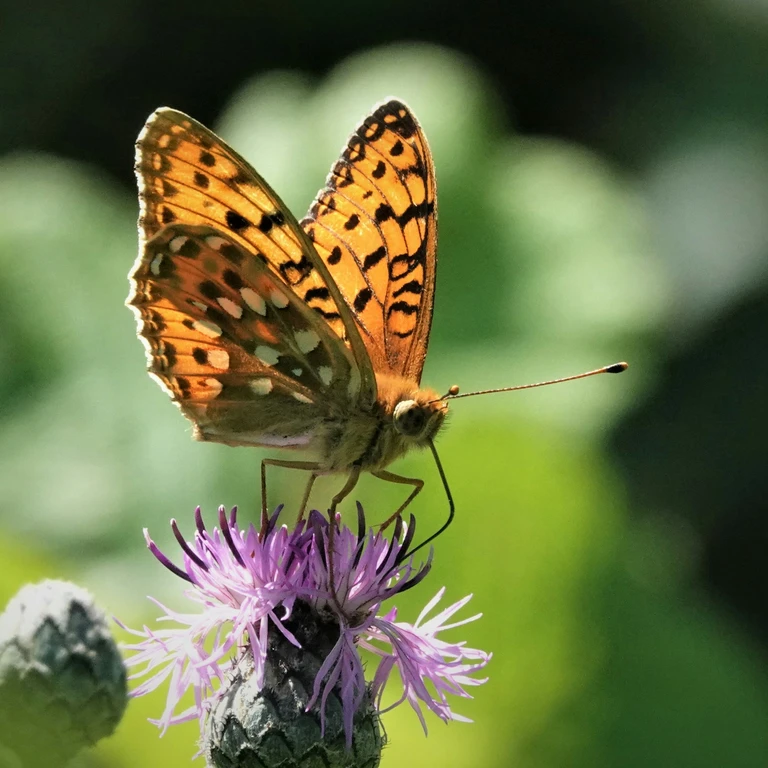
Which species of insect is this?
Speyeria aglaja
